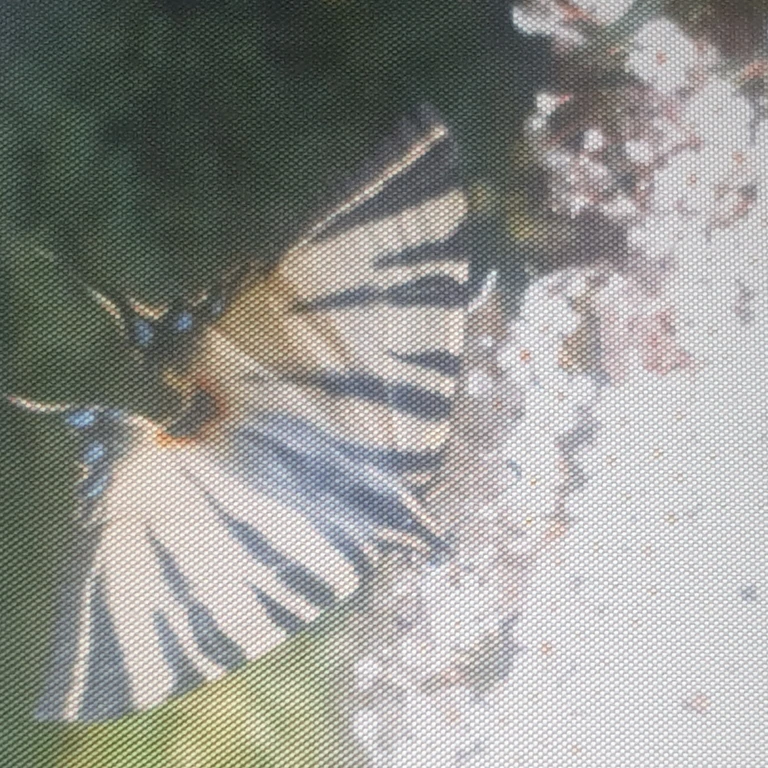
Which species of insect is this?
Iphiclides podalirius
